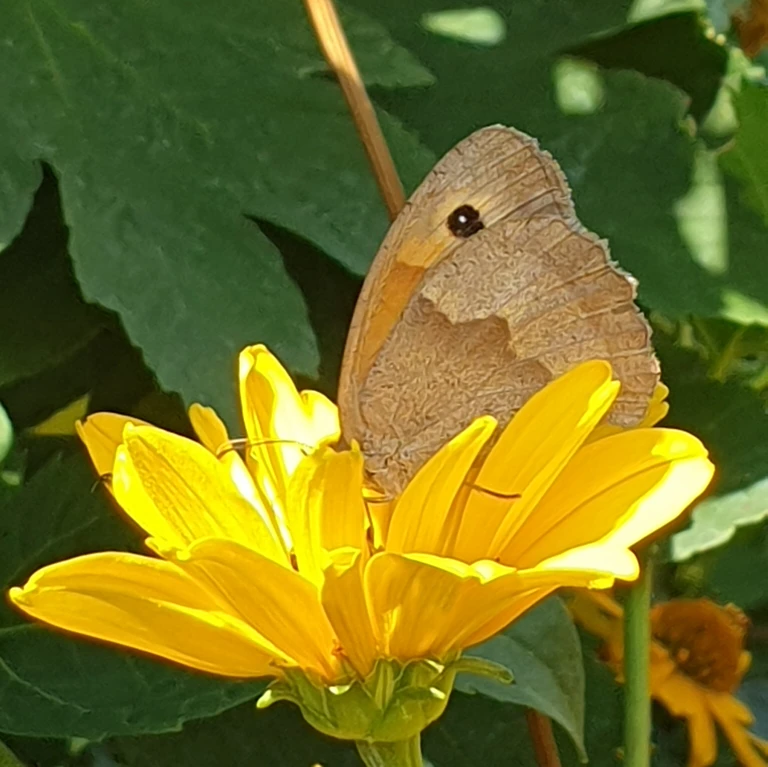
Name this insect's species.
Maniola jurtina
